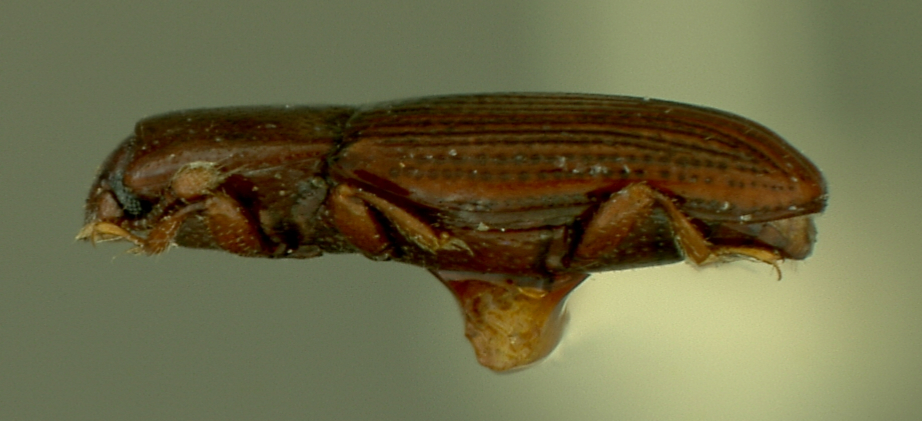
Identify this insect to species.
Cerylon sylvaticum
